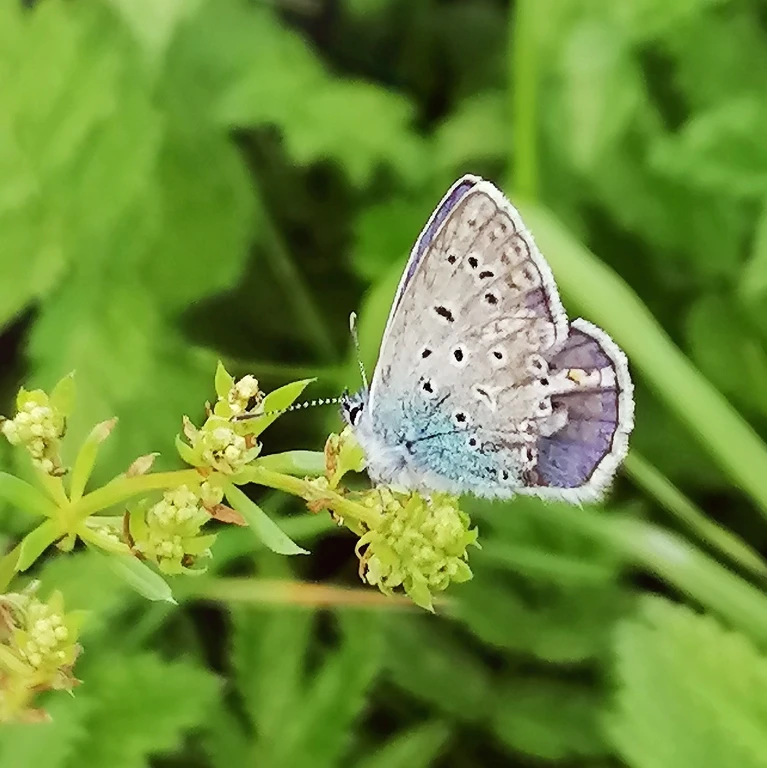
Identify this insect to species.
Polyommatus icarus
